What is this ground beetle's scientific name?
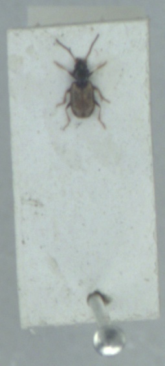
Tachys scutellaris
